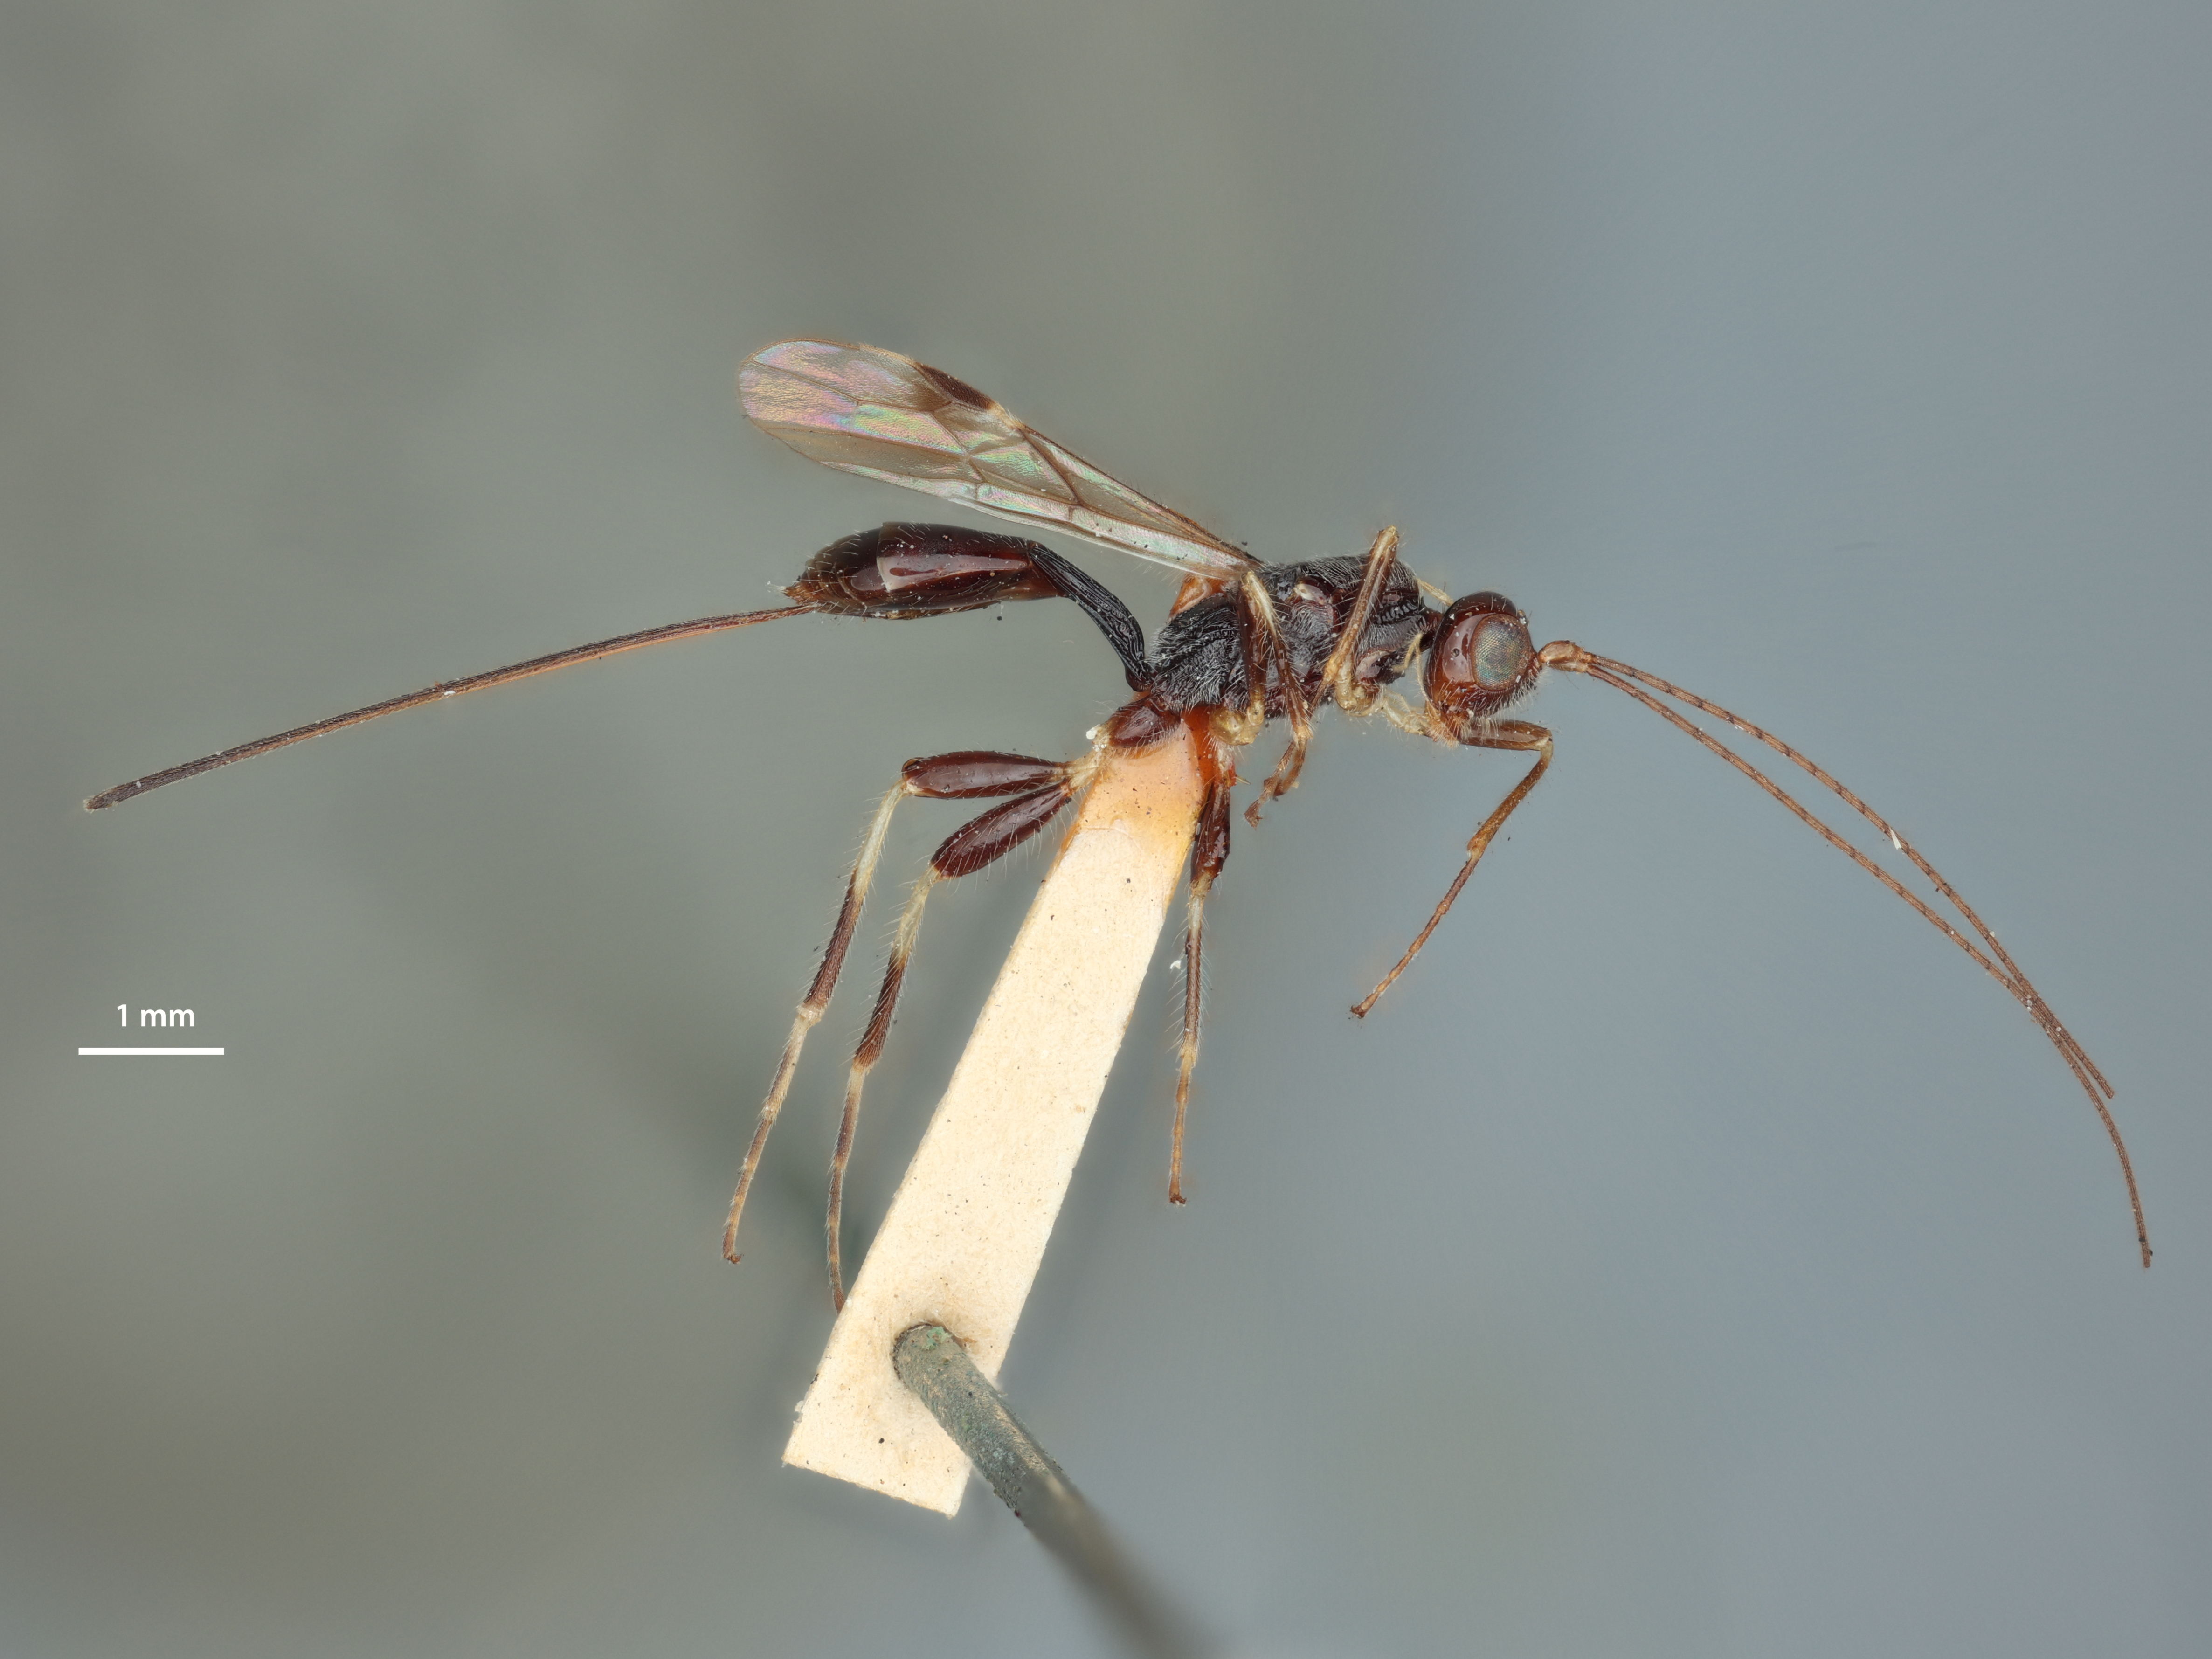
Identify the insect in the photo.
Spathius tityrus
